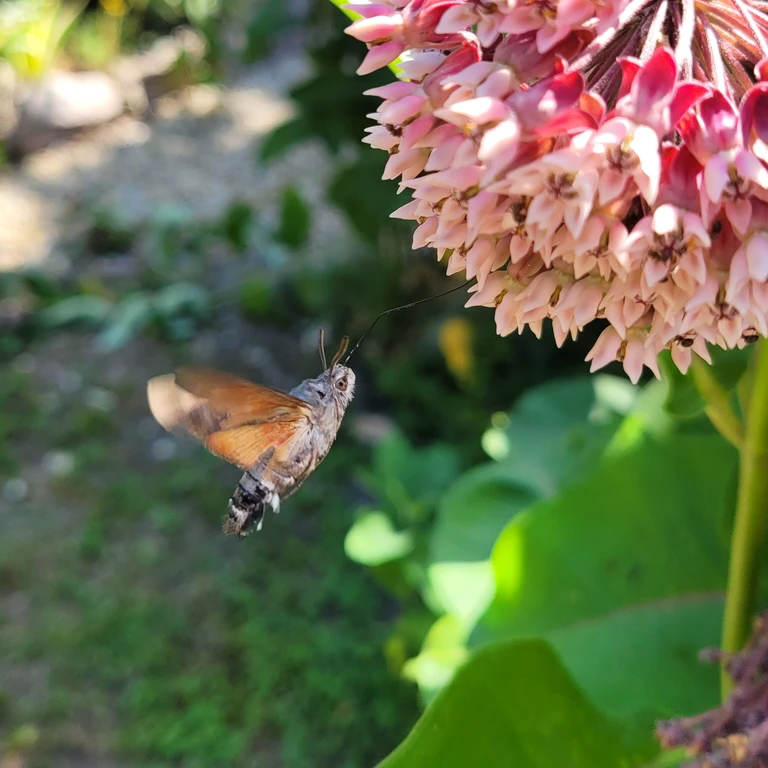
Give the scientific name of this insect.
Macroglossum stellatarum
